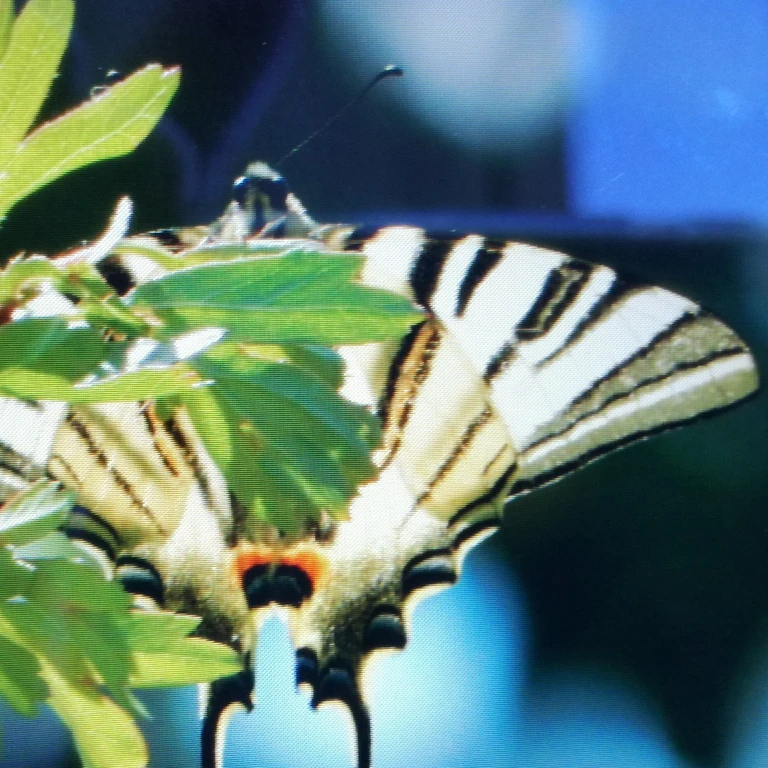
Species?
Iphiclides podalirius
